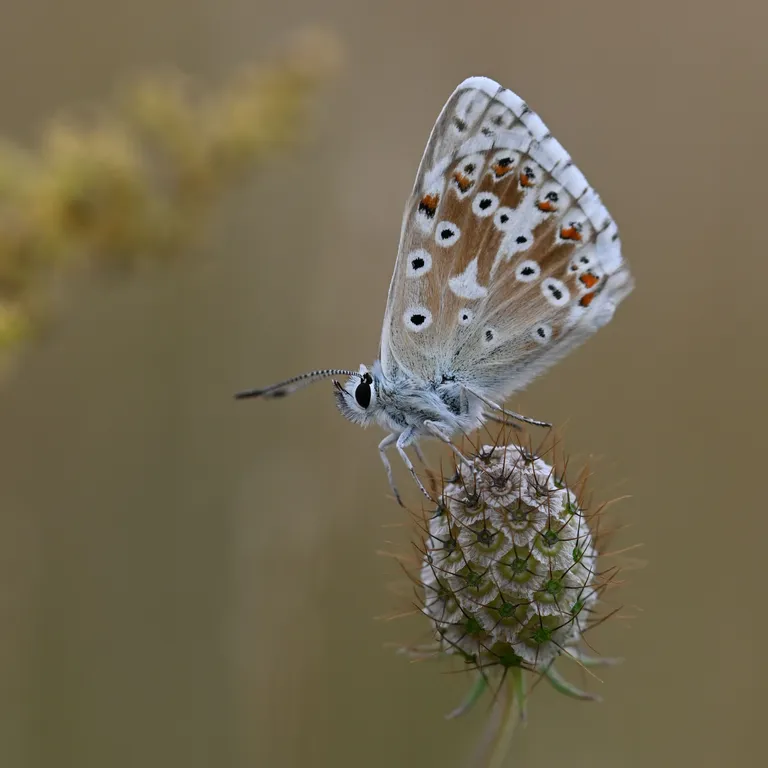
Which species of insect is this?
Lysandra coridon
